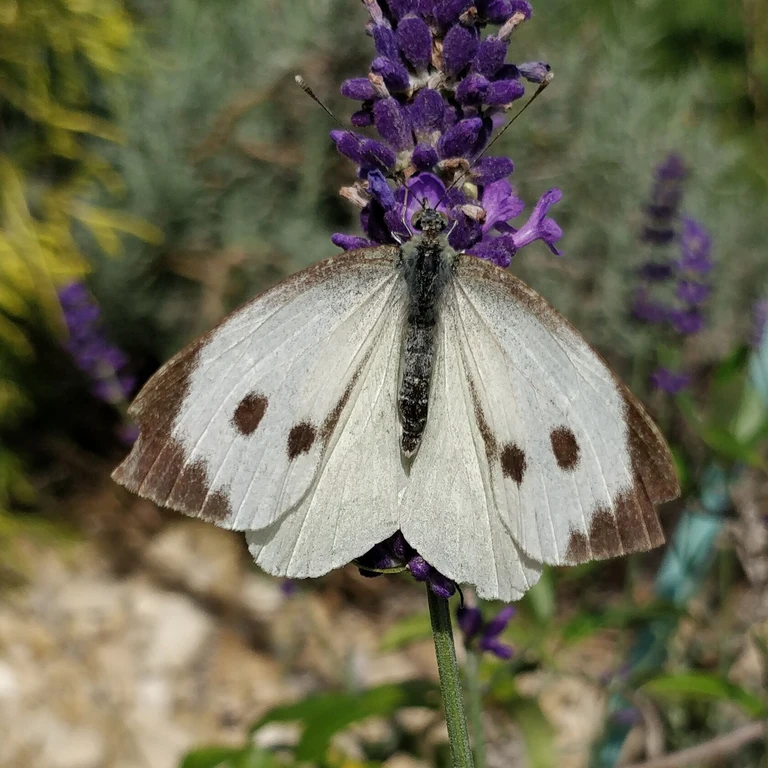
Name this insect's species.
Pieris brassicae
